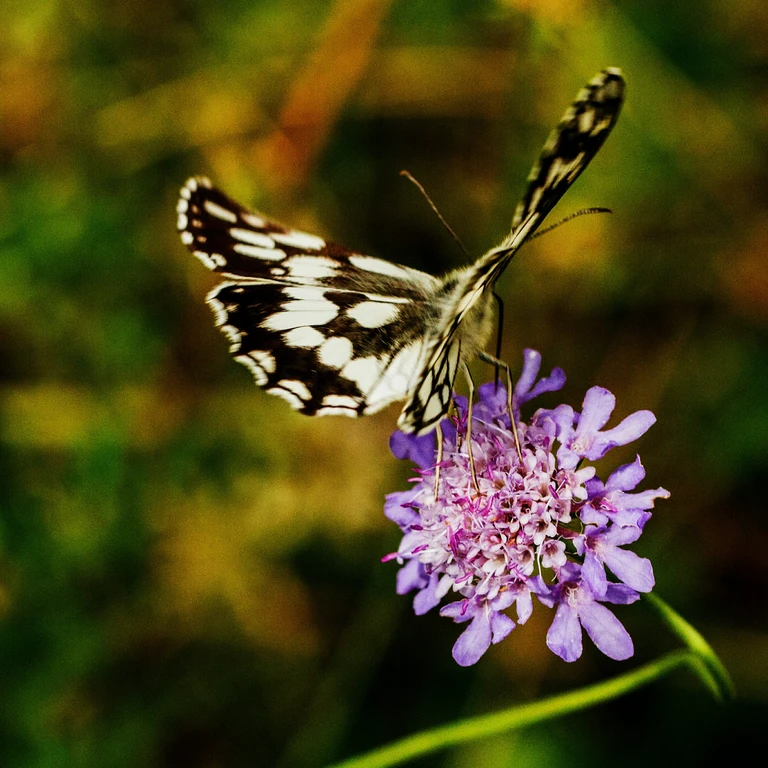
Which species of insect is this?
Melanargia galathea
